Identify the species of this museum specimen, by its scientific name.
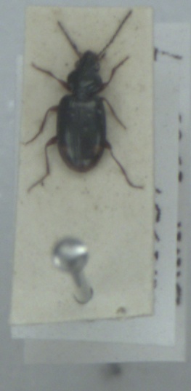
Bembidion biguttatum
